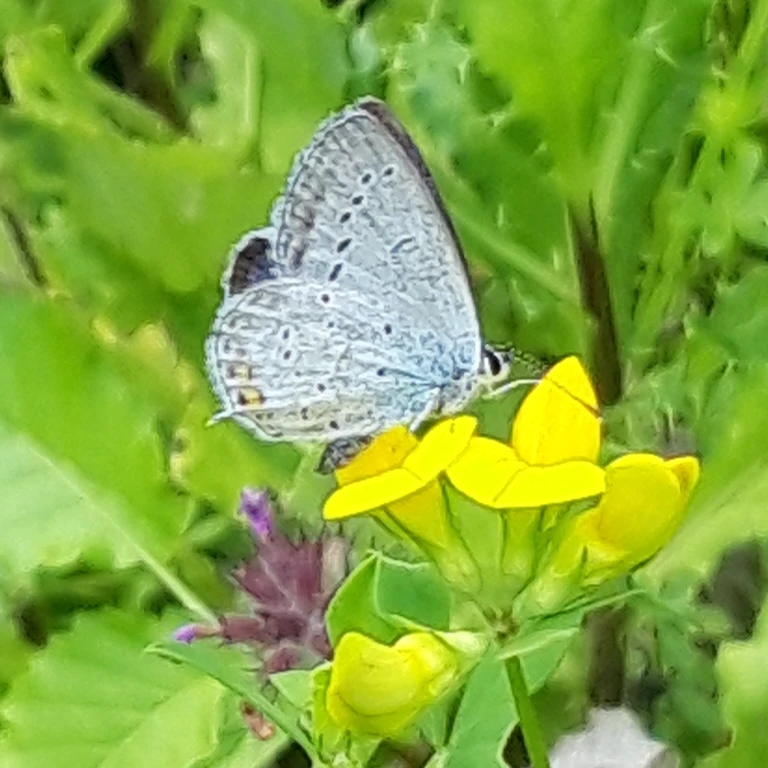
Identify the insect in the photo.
Cupido argiades (also Elkalyce argiades)
